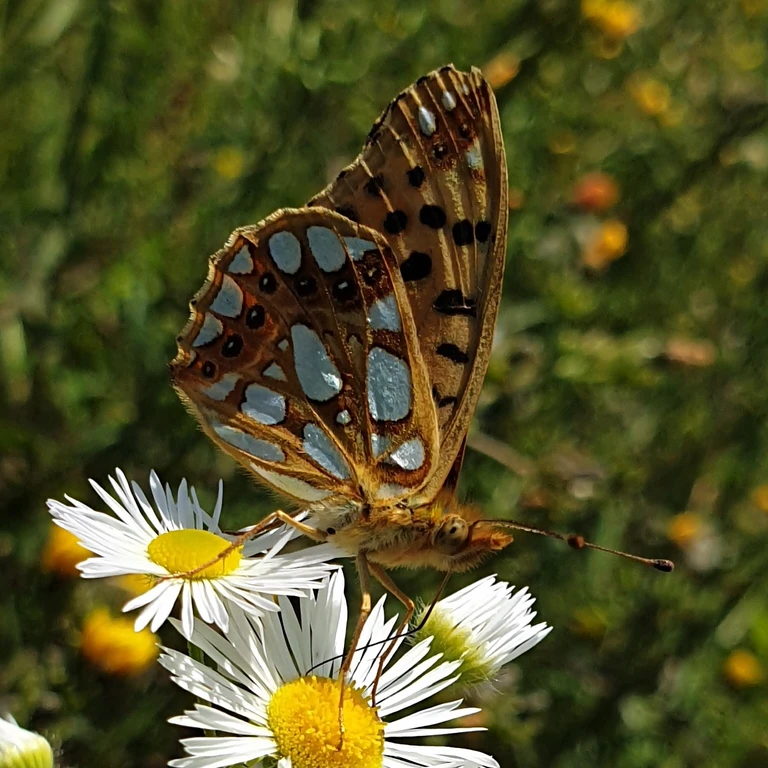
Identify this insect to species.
Issoria lathonia
